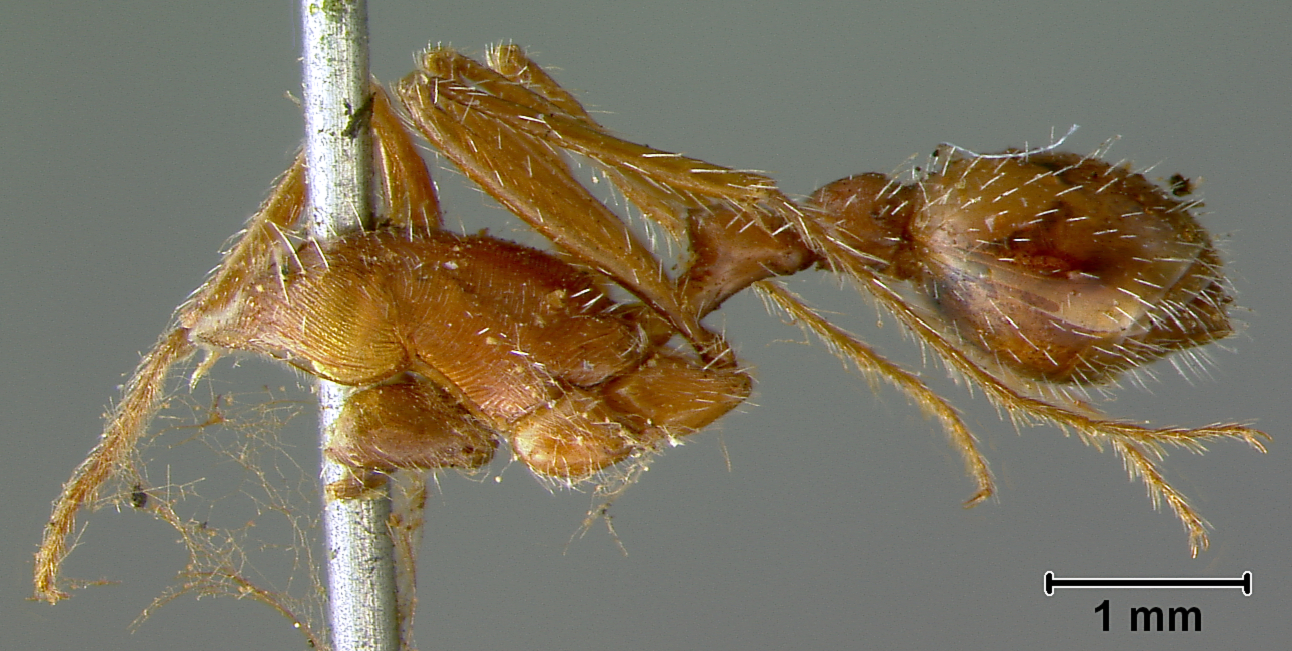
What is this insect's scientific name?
Pogonomyrmex badius
